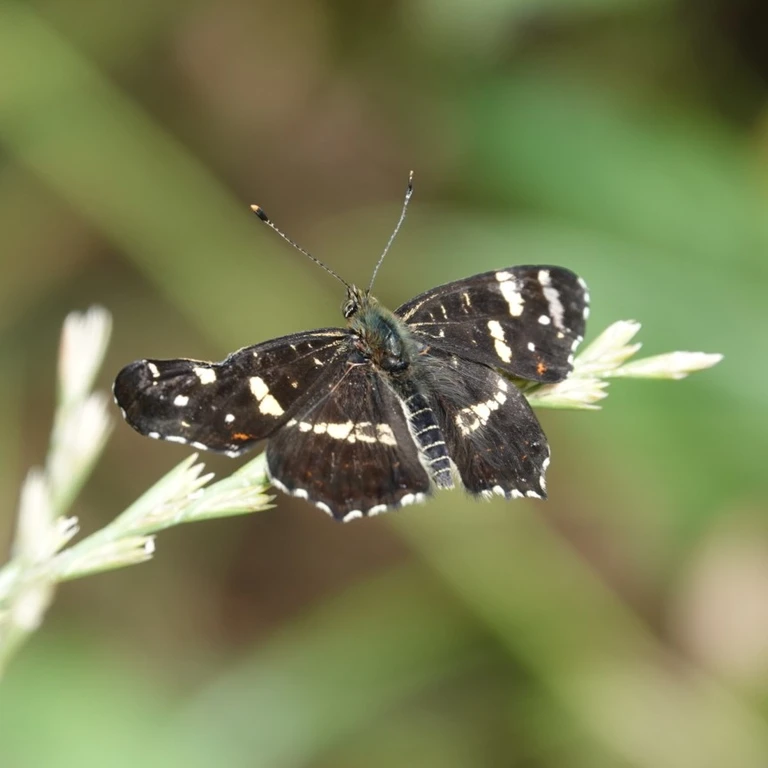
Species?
Araschnia levana
